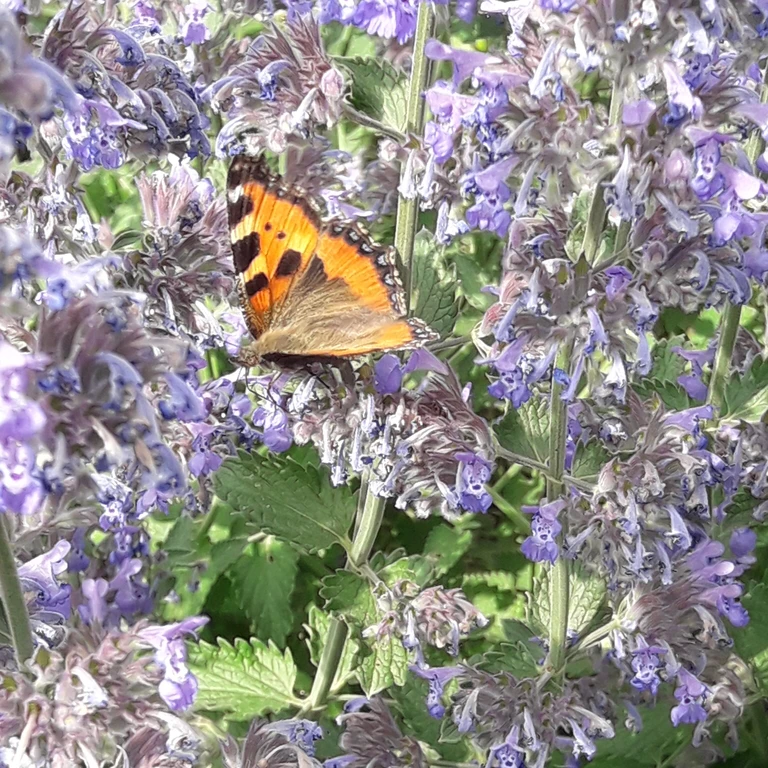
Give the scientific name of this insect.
Aglais urticae
